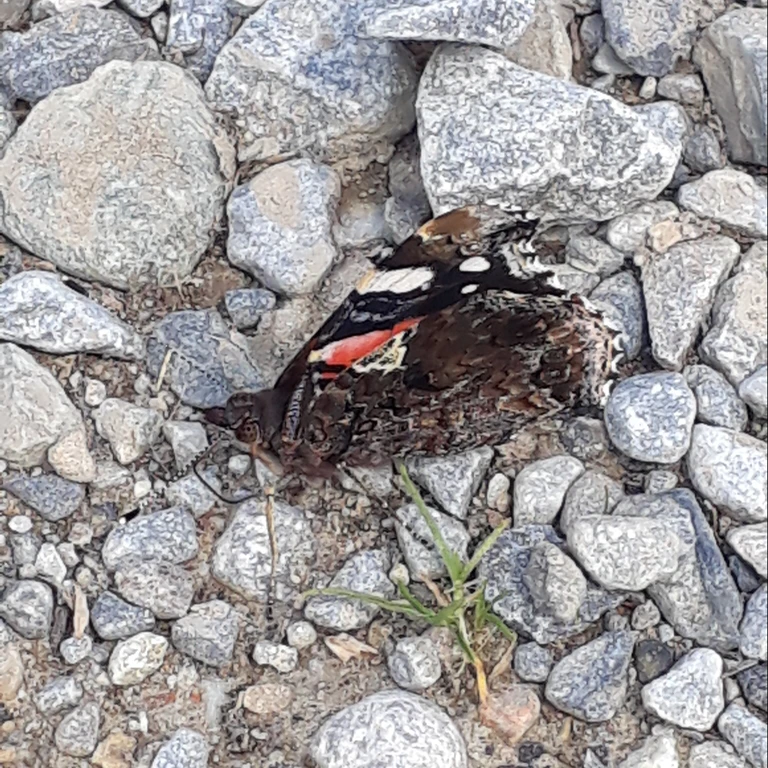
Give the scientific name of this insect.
Vanessa atalanta
